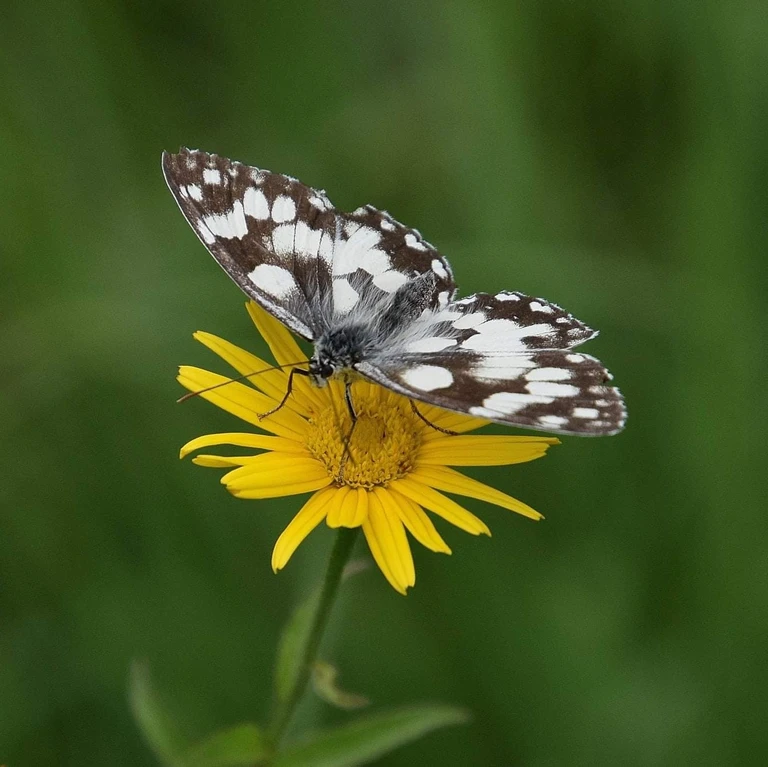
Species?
Melanargia galathea
